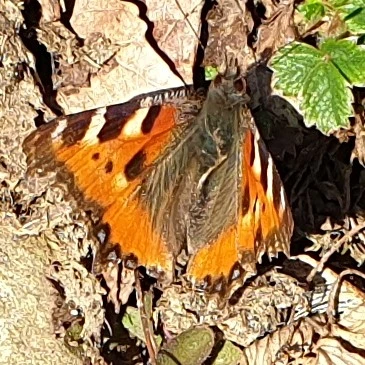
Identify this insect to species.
Aglais urticae
